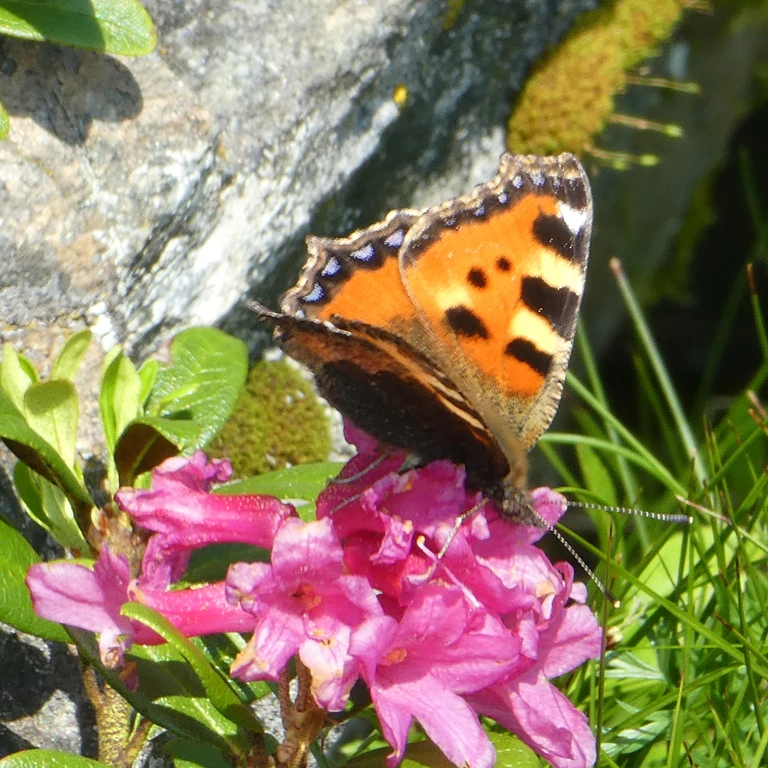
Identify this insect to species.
Aglais urticae
